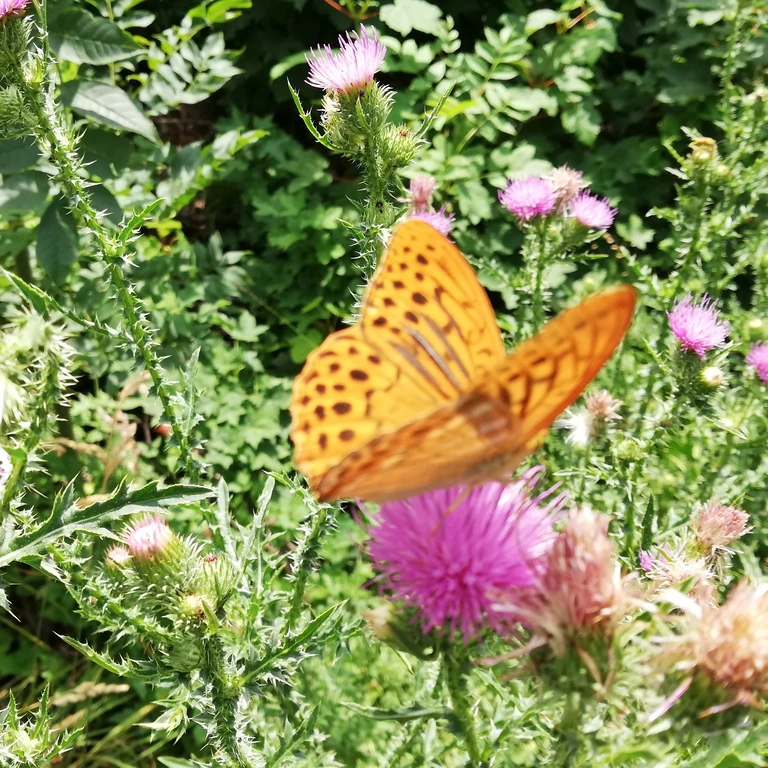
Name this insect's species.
Argynnis paphia
